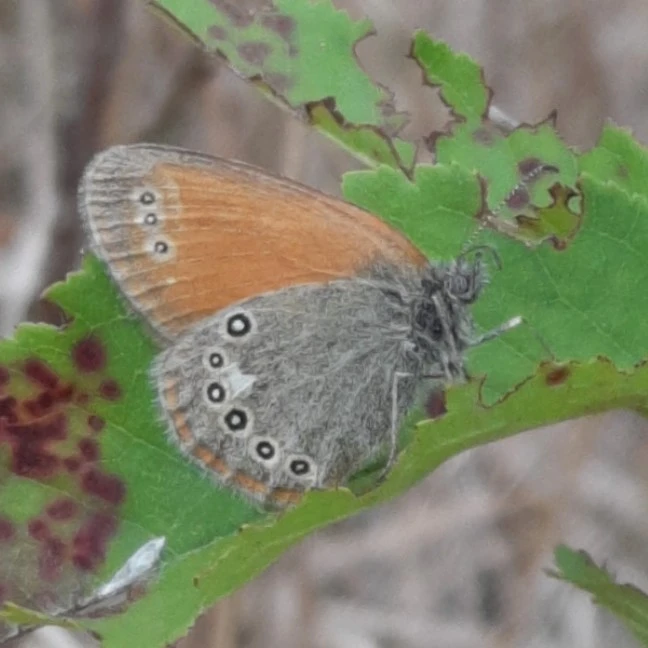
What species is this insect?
Coenonympha glycerion (also Coenonympha iphis)
